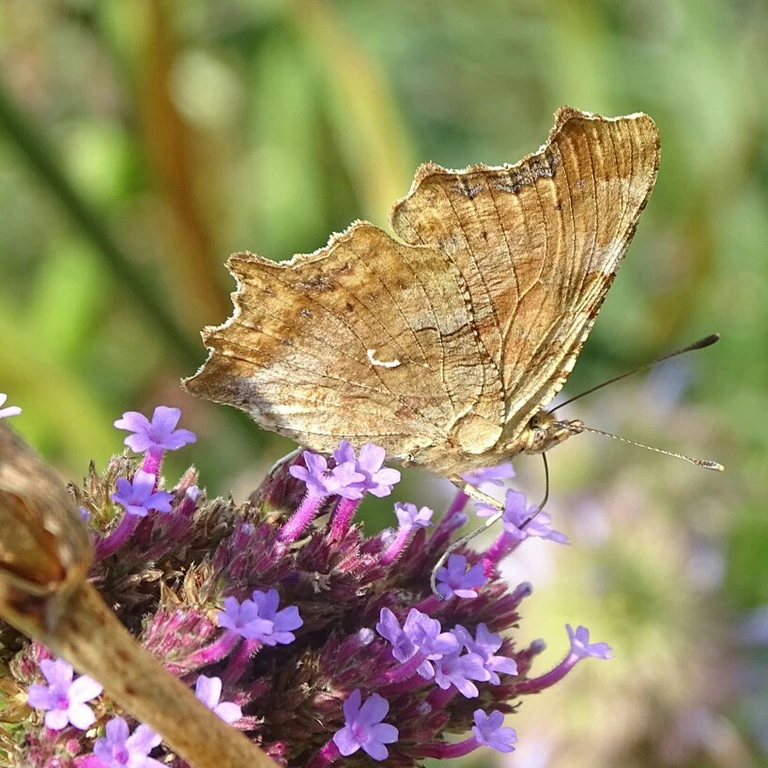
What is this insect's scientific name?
Polygonia c-album
